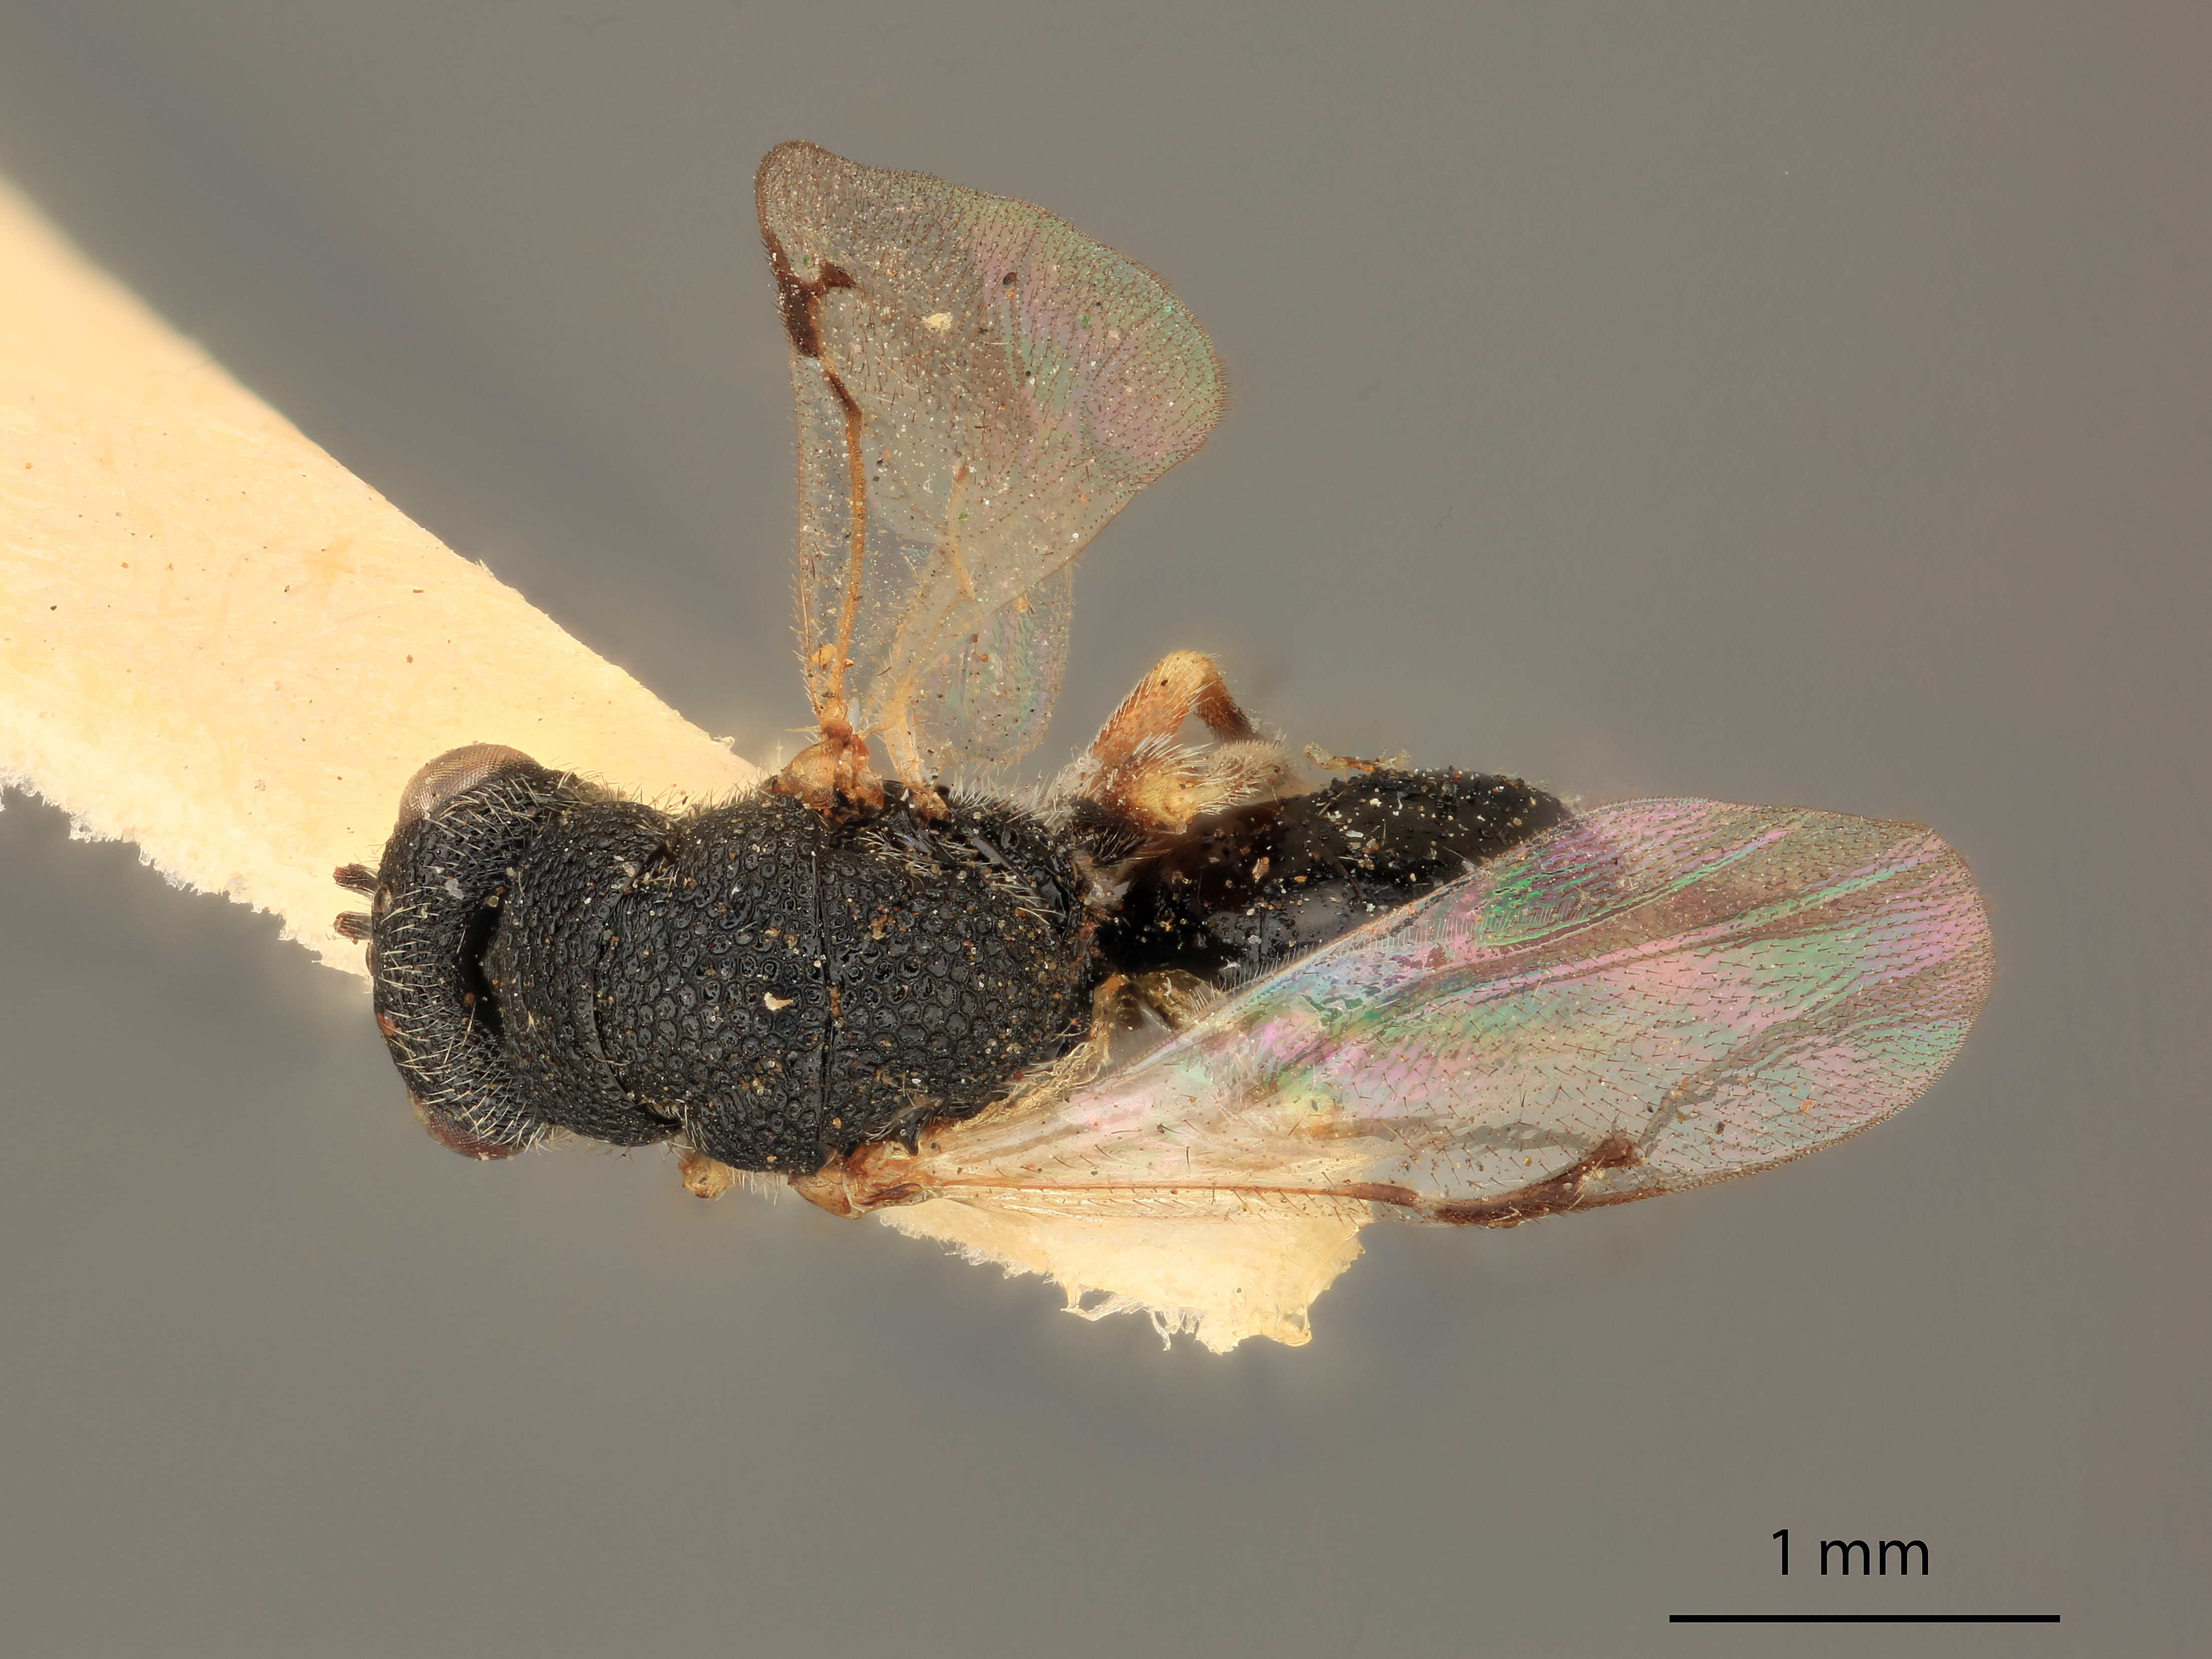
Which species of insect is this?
Eurytoma densa
